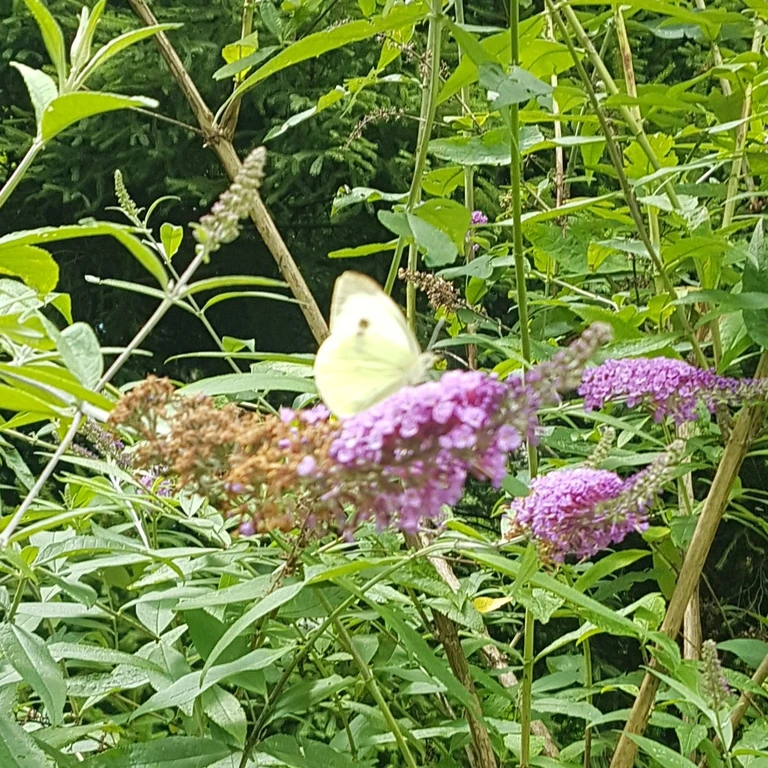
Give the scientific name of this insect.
Pieris brassicae
